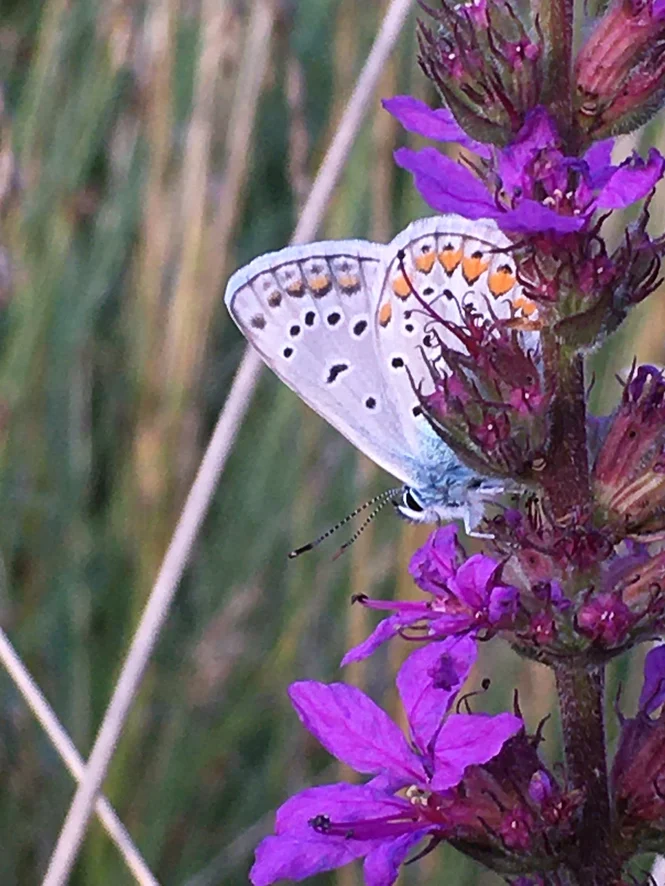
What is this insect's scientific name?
Polyommatus icarus
